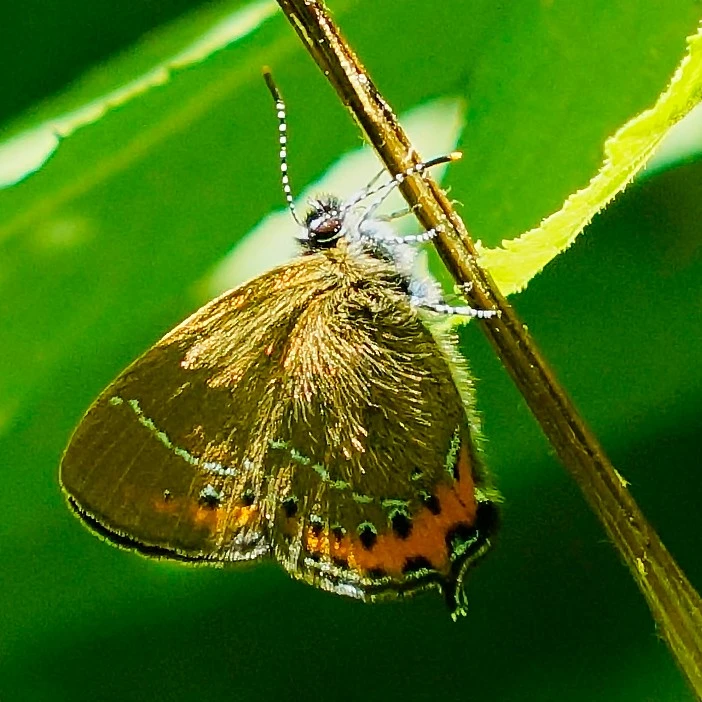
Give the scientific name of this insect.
Satyrium pruni (also Fixsenia pruni)
